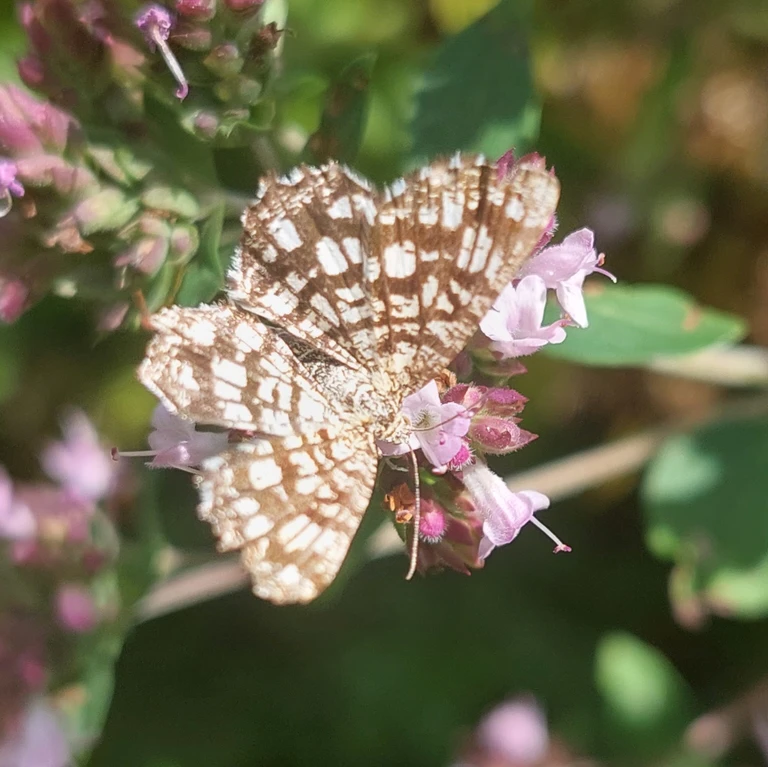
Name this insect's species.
Chiasmia clathrata
